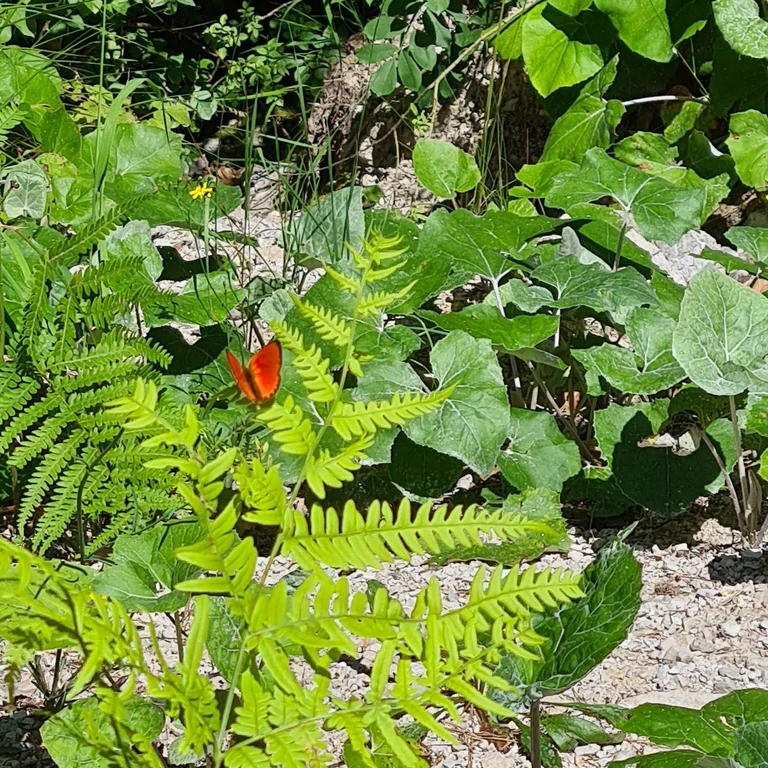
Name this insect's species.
Lycaena virgaureae
